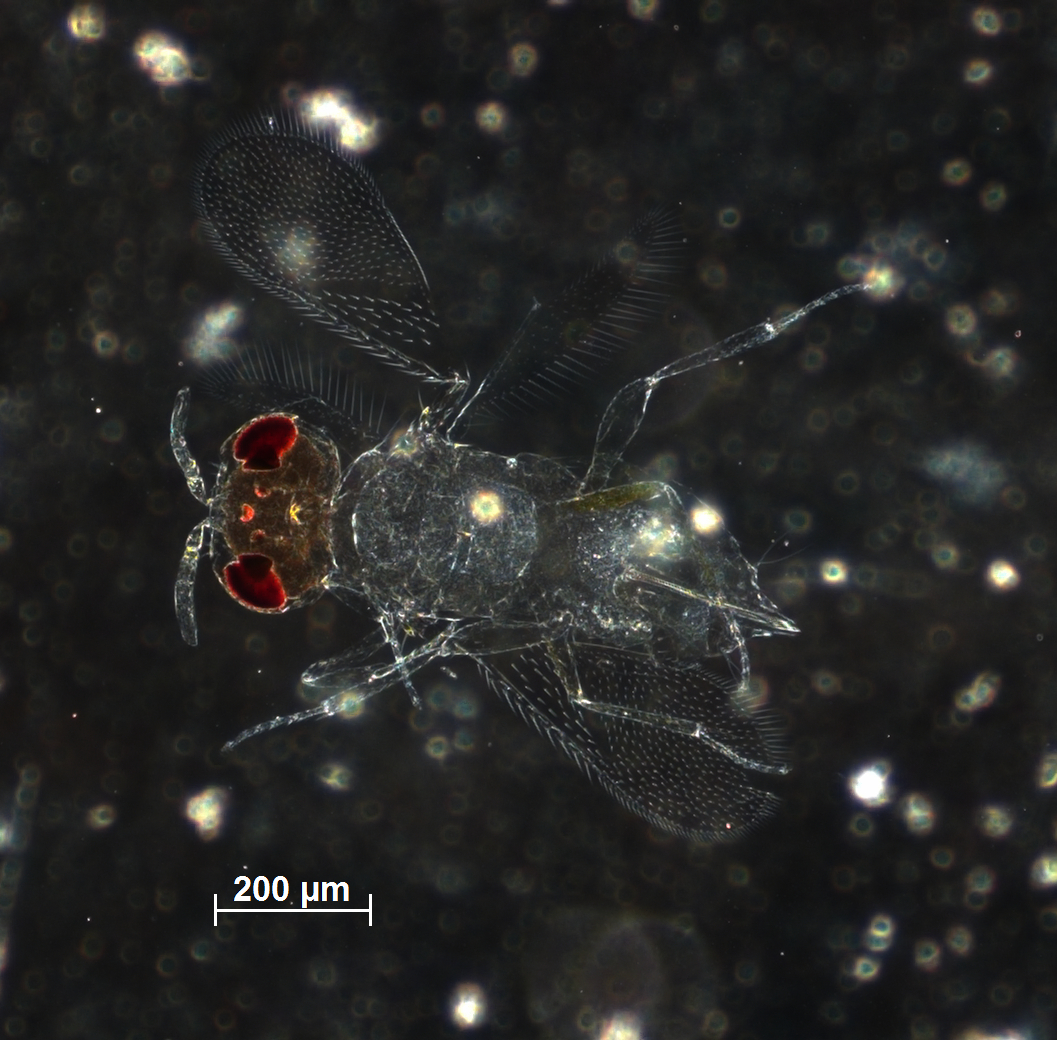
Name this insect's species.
Aphelinus quaylei
